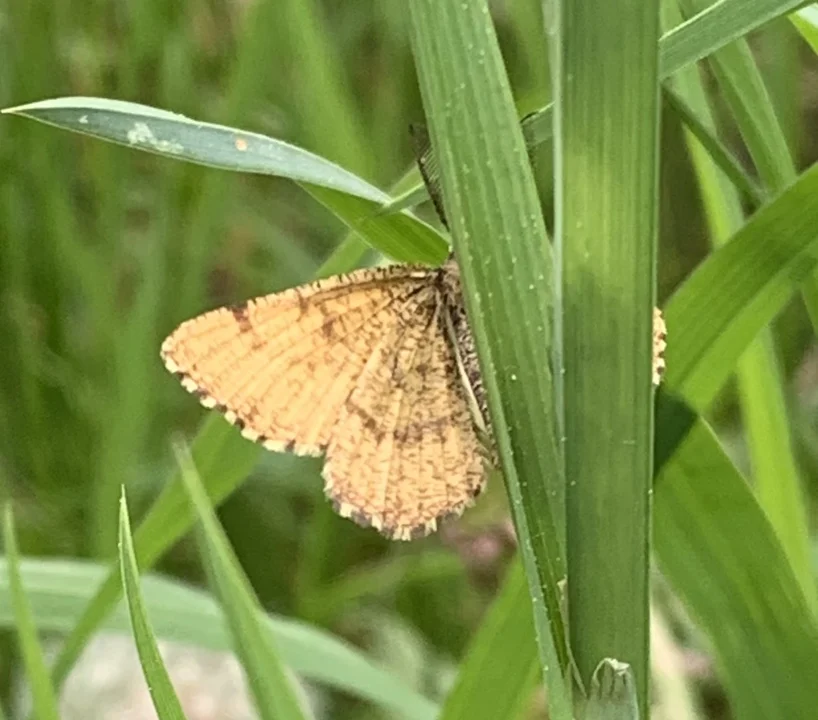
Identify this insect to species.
Ematurga atomaria
